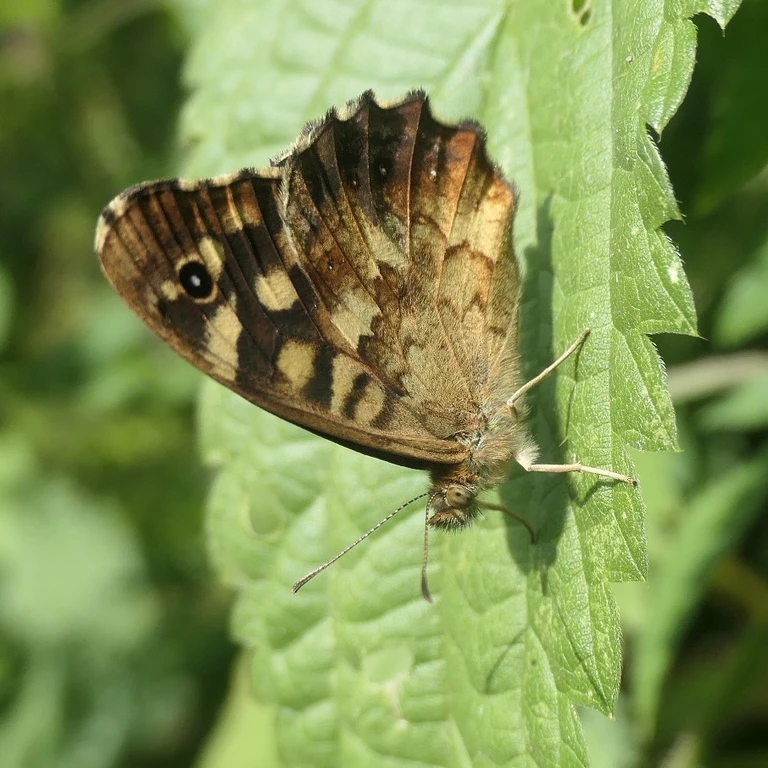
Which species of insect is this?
Pararge aegeria
